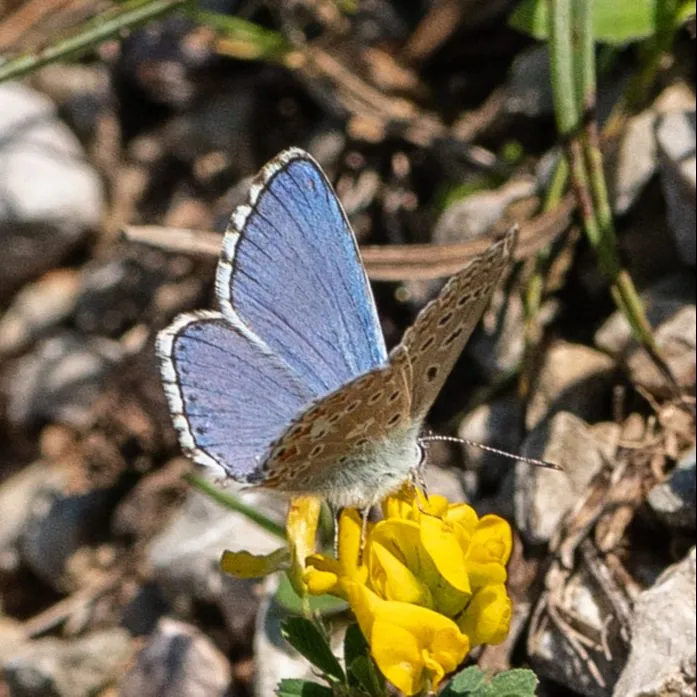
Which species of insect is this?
Lysandra bellargus
